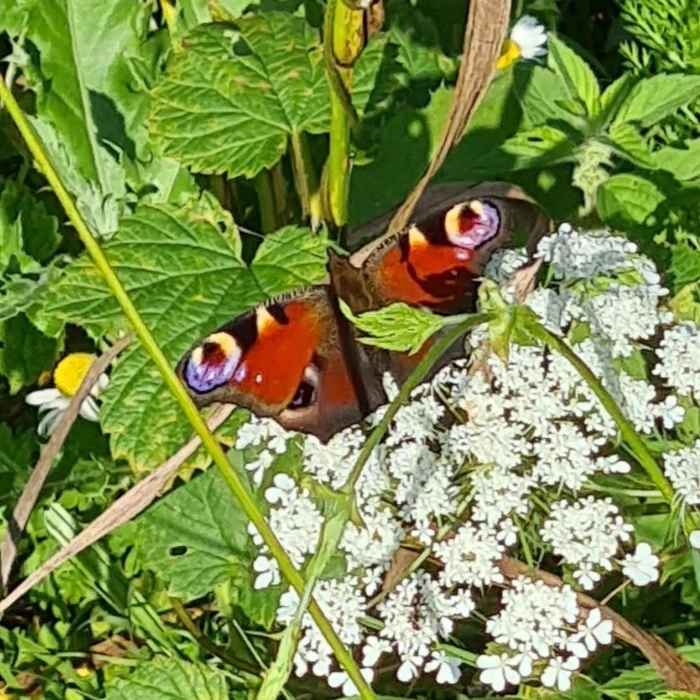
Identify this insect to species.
Aglais io
